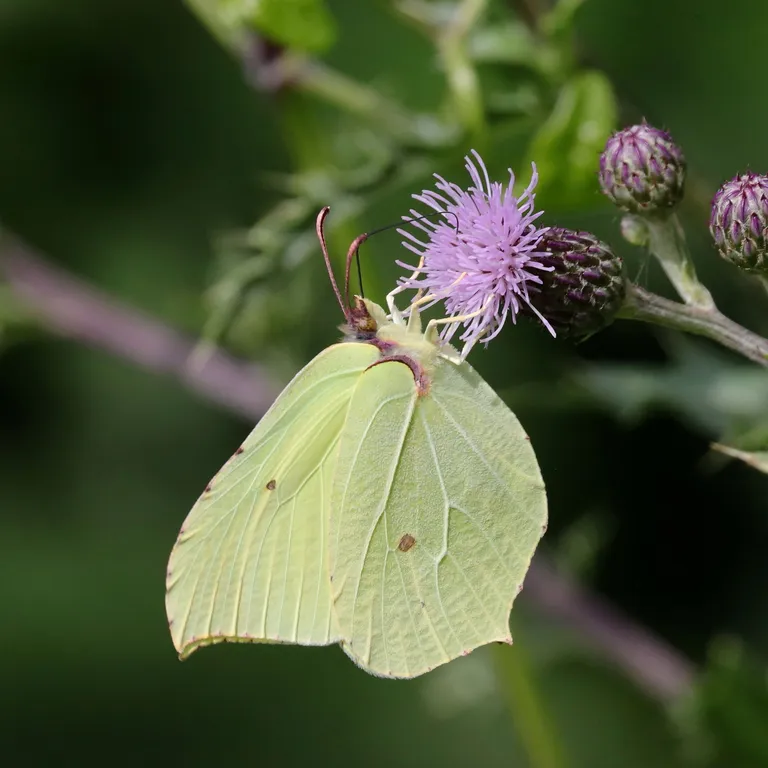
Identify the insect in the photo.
Gonepteryx rhamni
